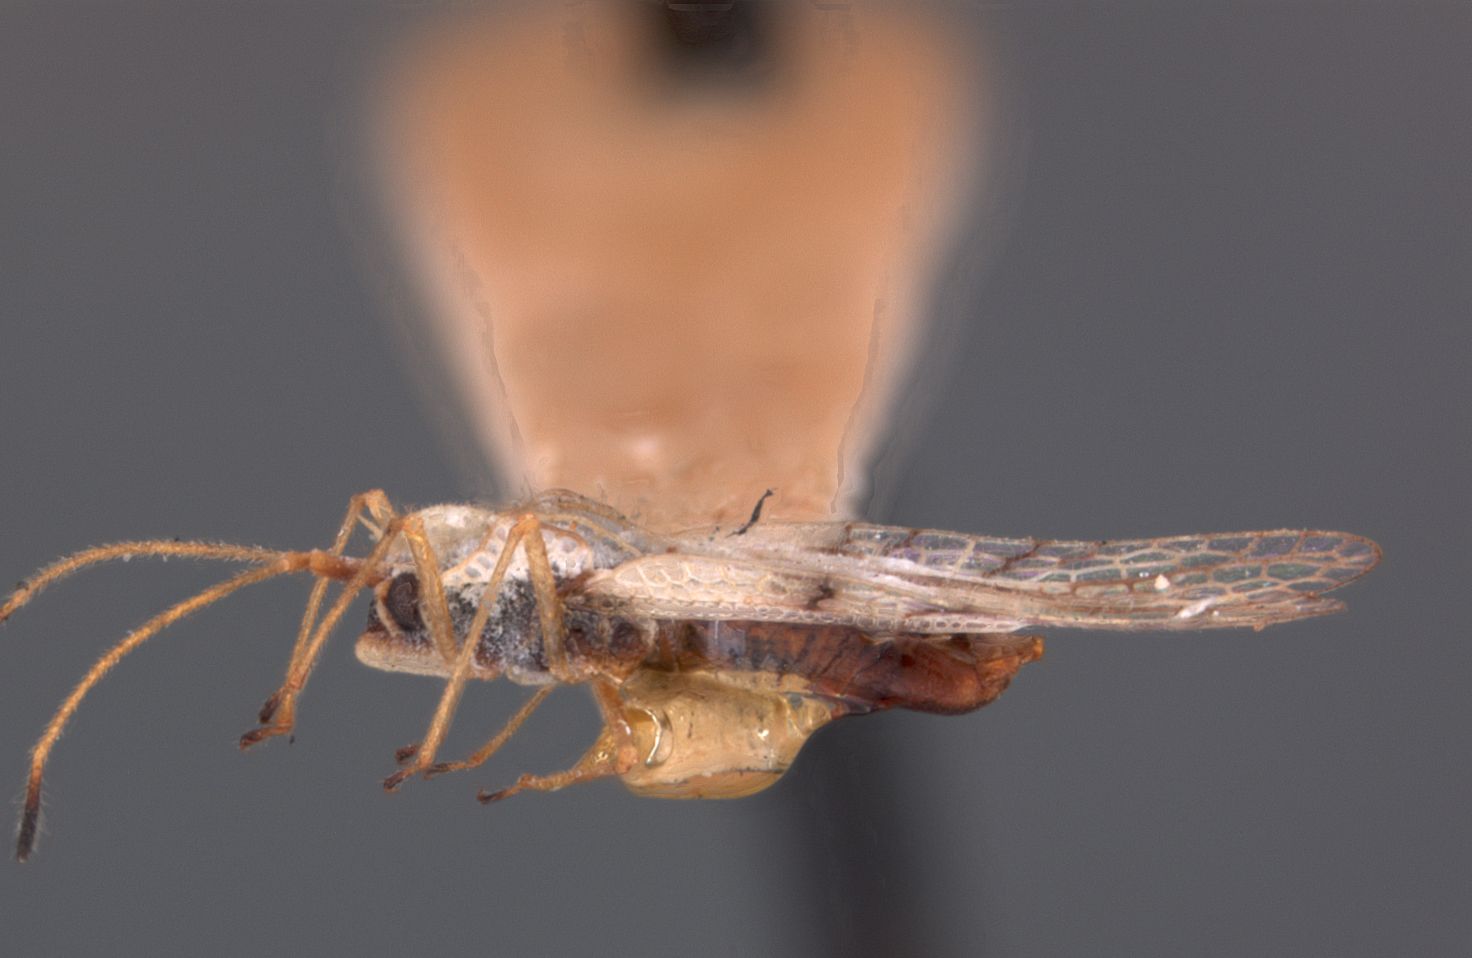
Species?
Gargaphia gracilentis
